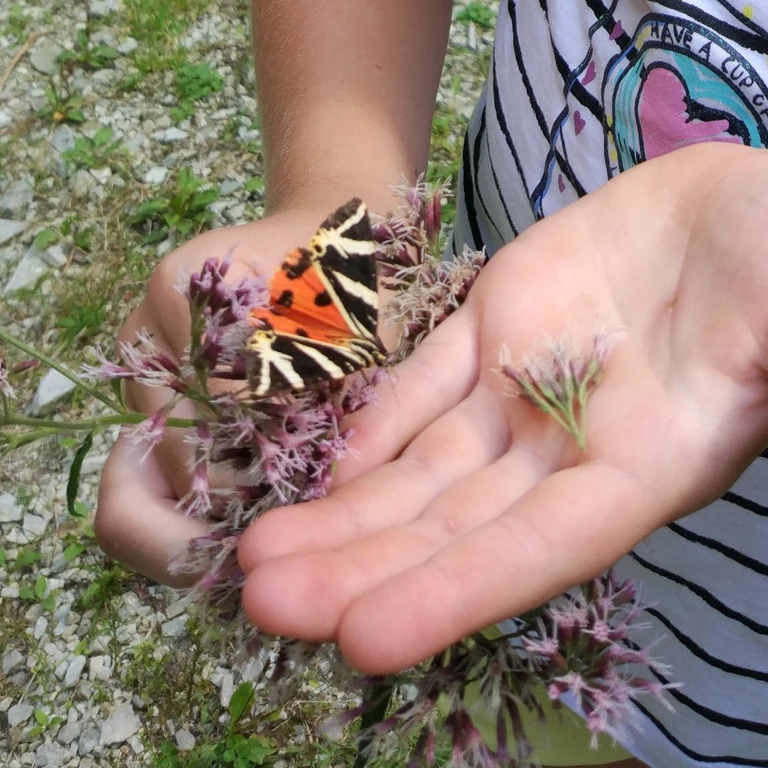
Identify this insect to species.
Euplagia quadripunctaria
